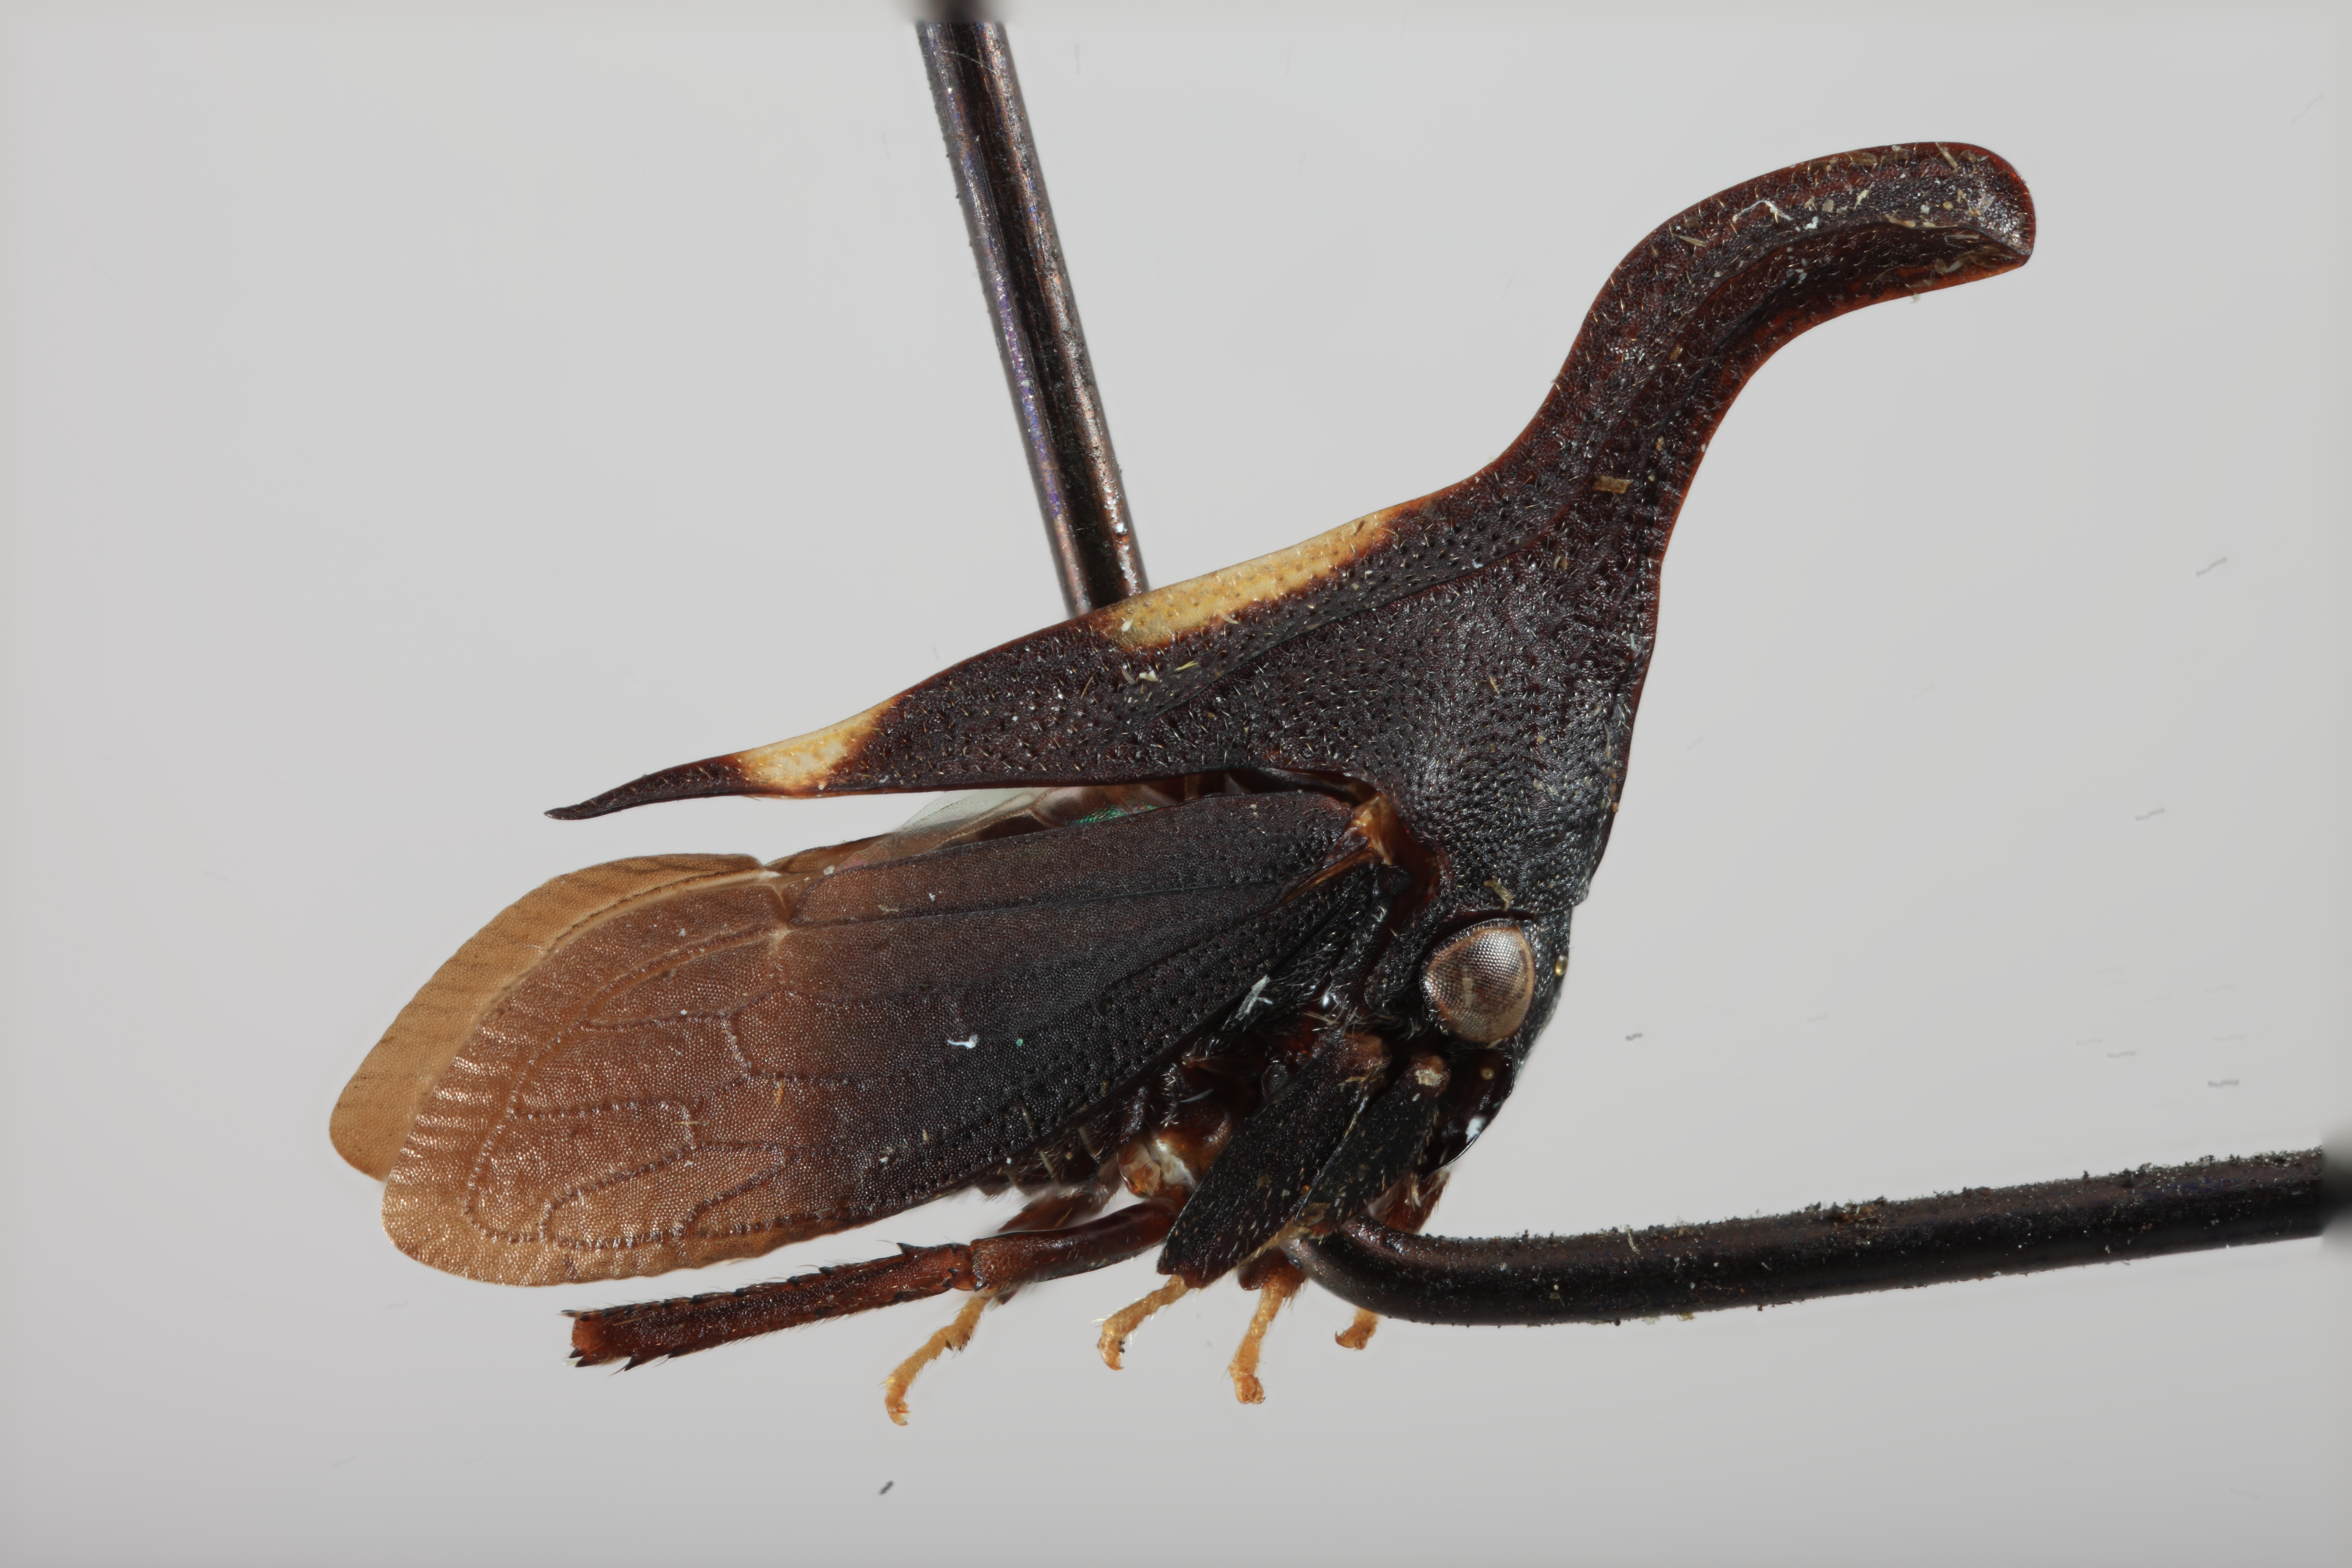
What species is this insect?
Enchenopa ansera
